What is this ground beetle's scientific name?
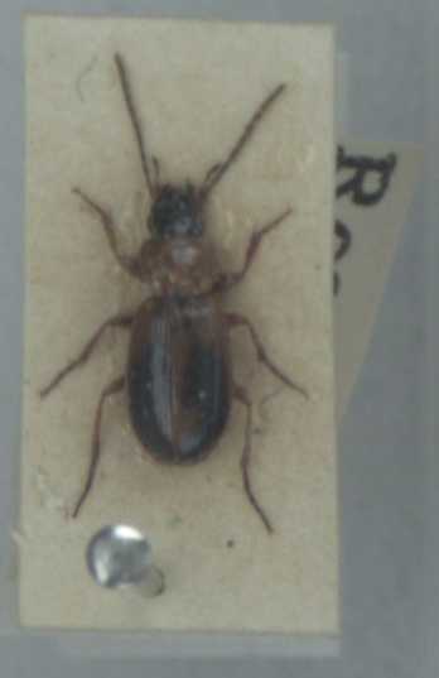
Badister bullatus
